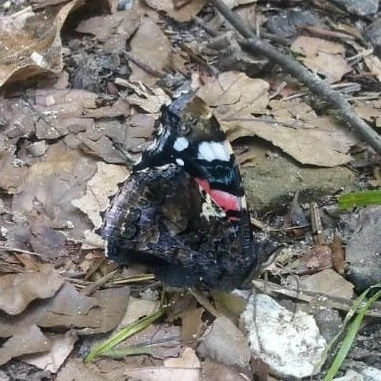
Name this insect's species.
Vanessa atalanta
